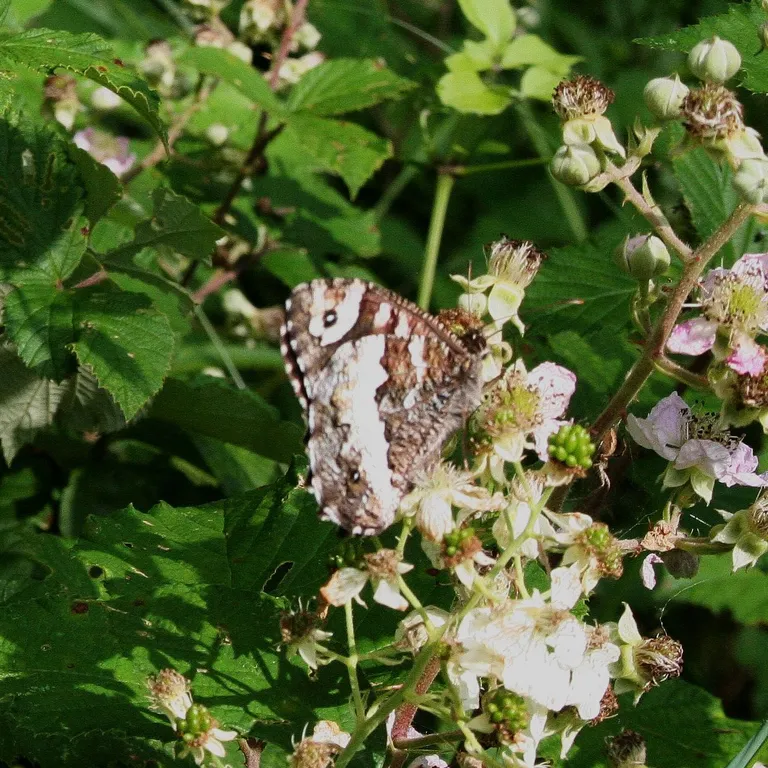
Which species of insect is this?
Brintesia circe
